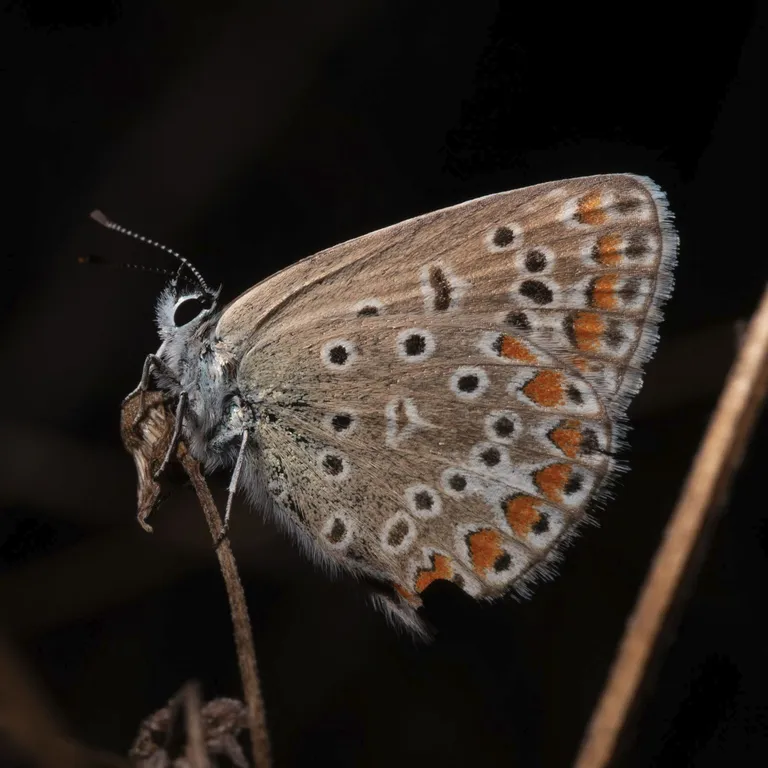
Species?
Polyommatus icarus
